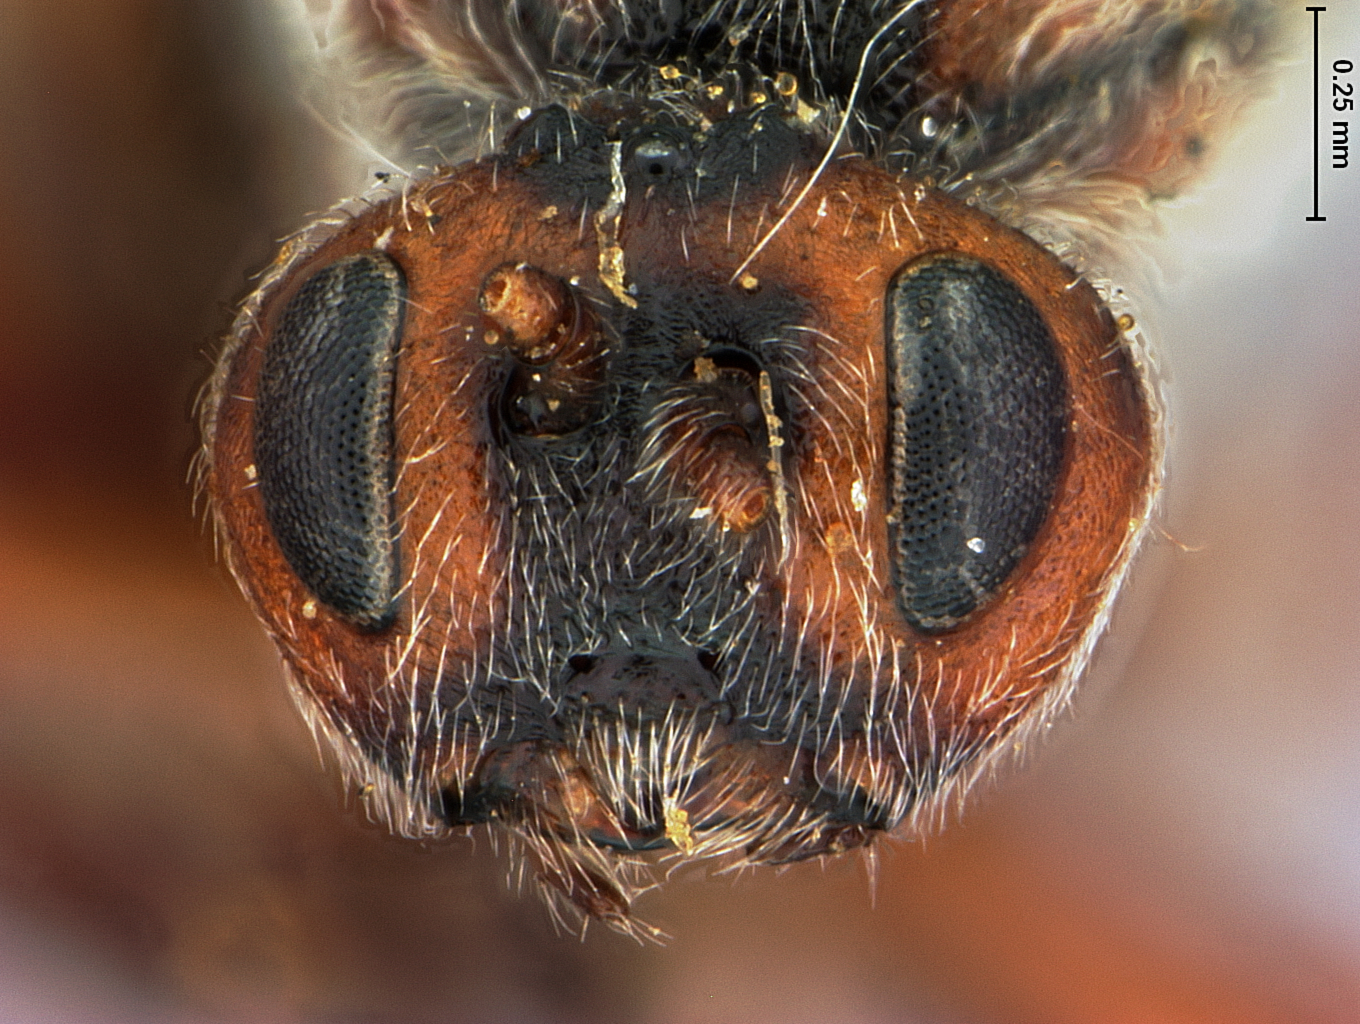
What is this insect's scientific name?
Holcaspis colorado
